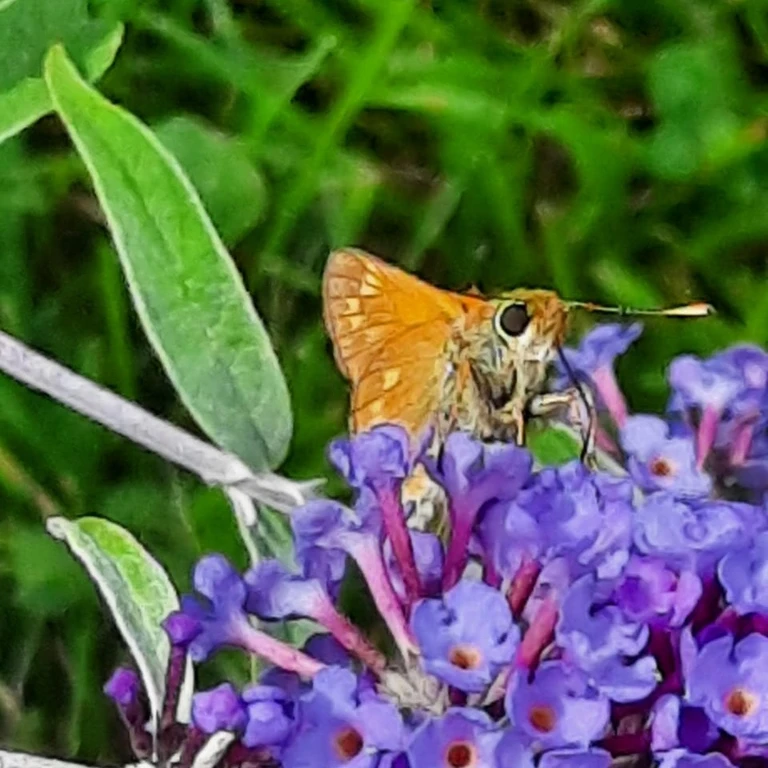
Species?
Ochlodes sylvanus (also Ochlodes venata)
